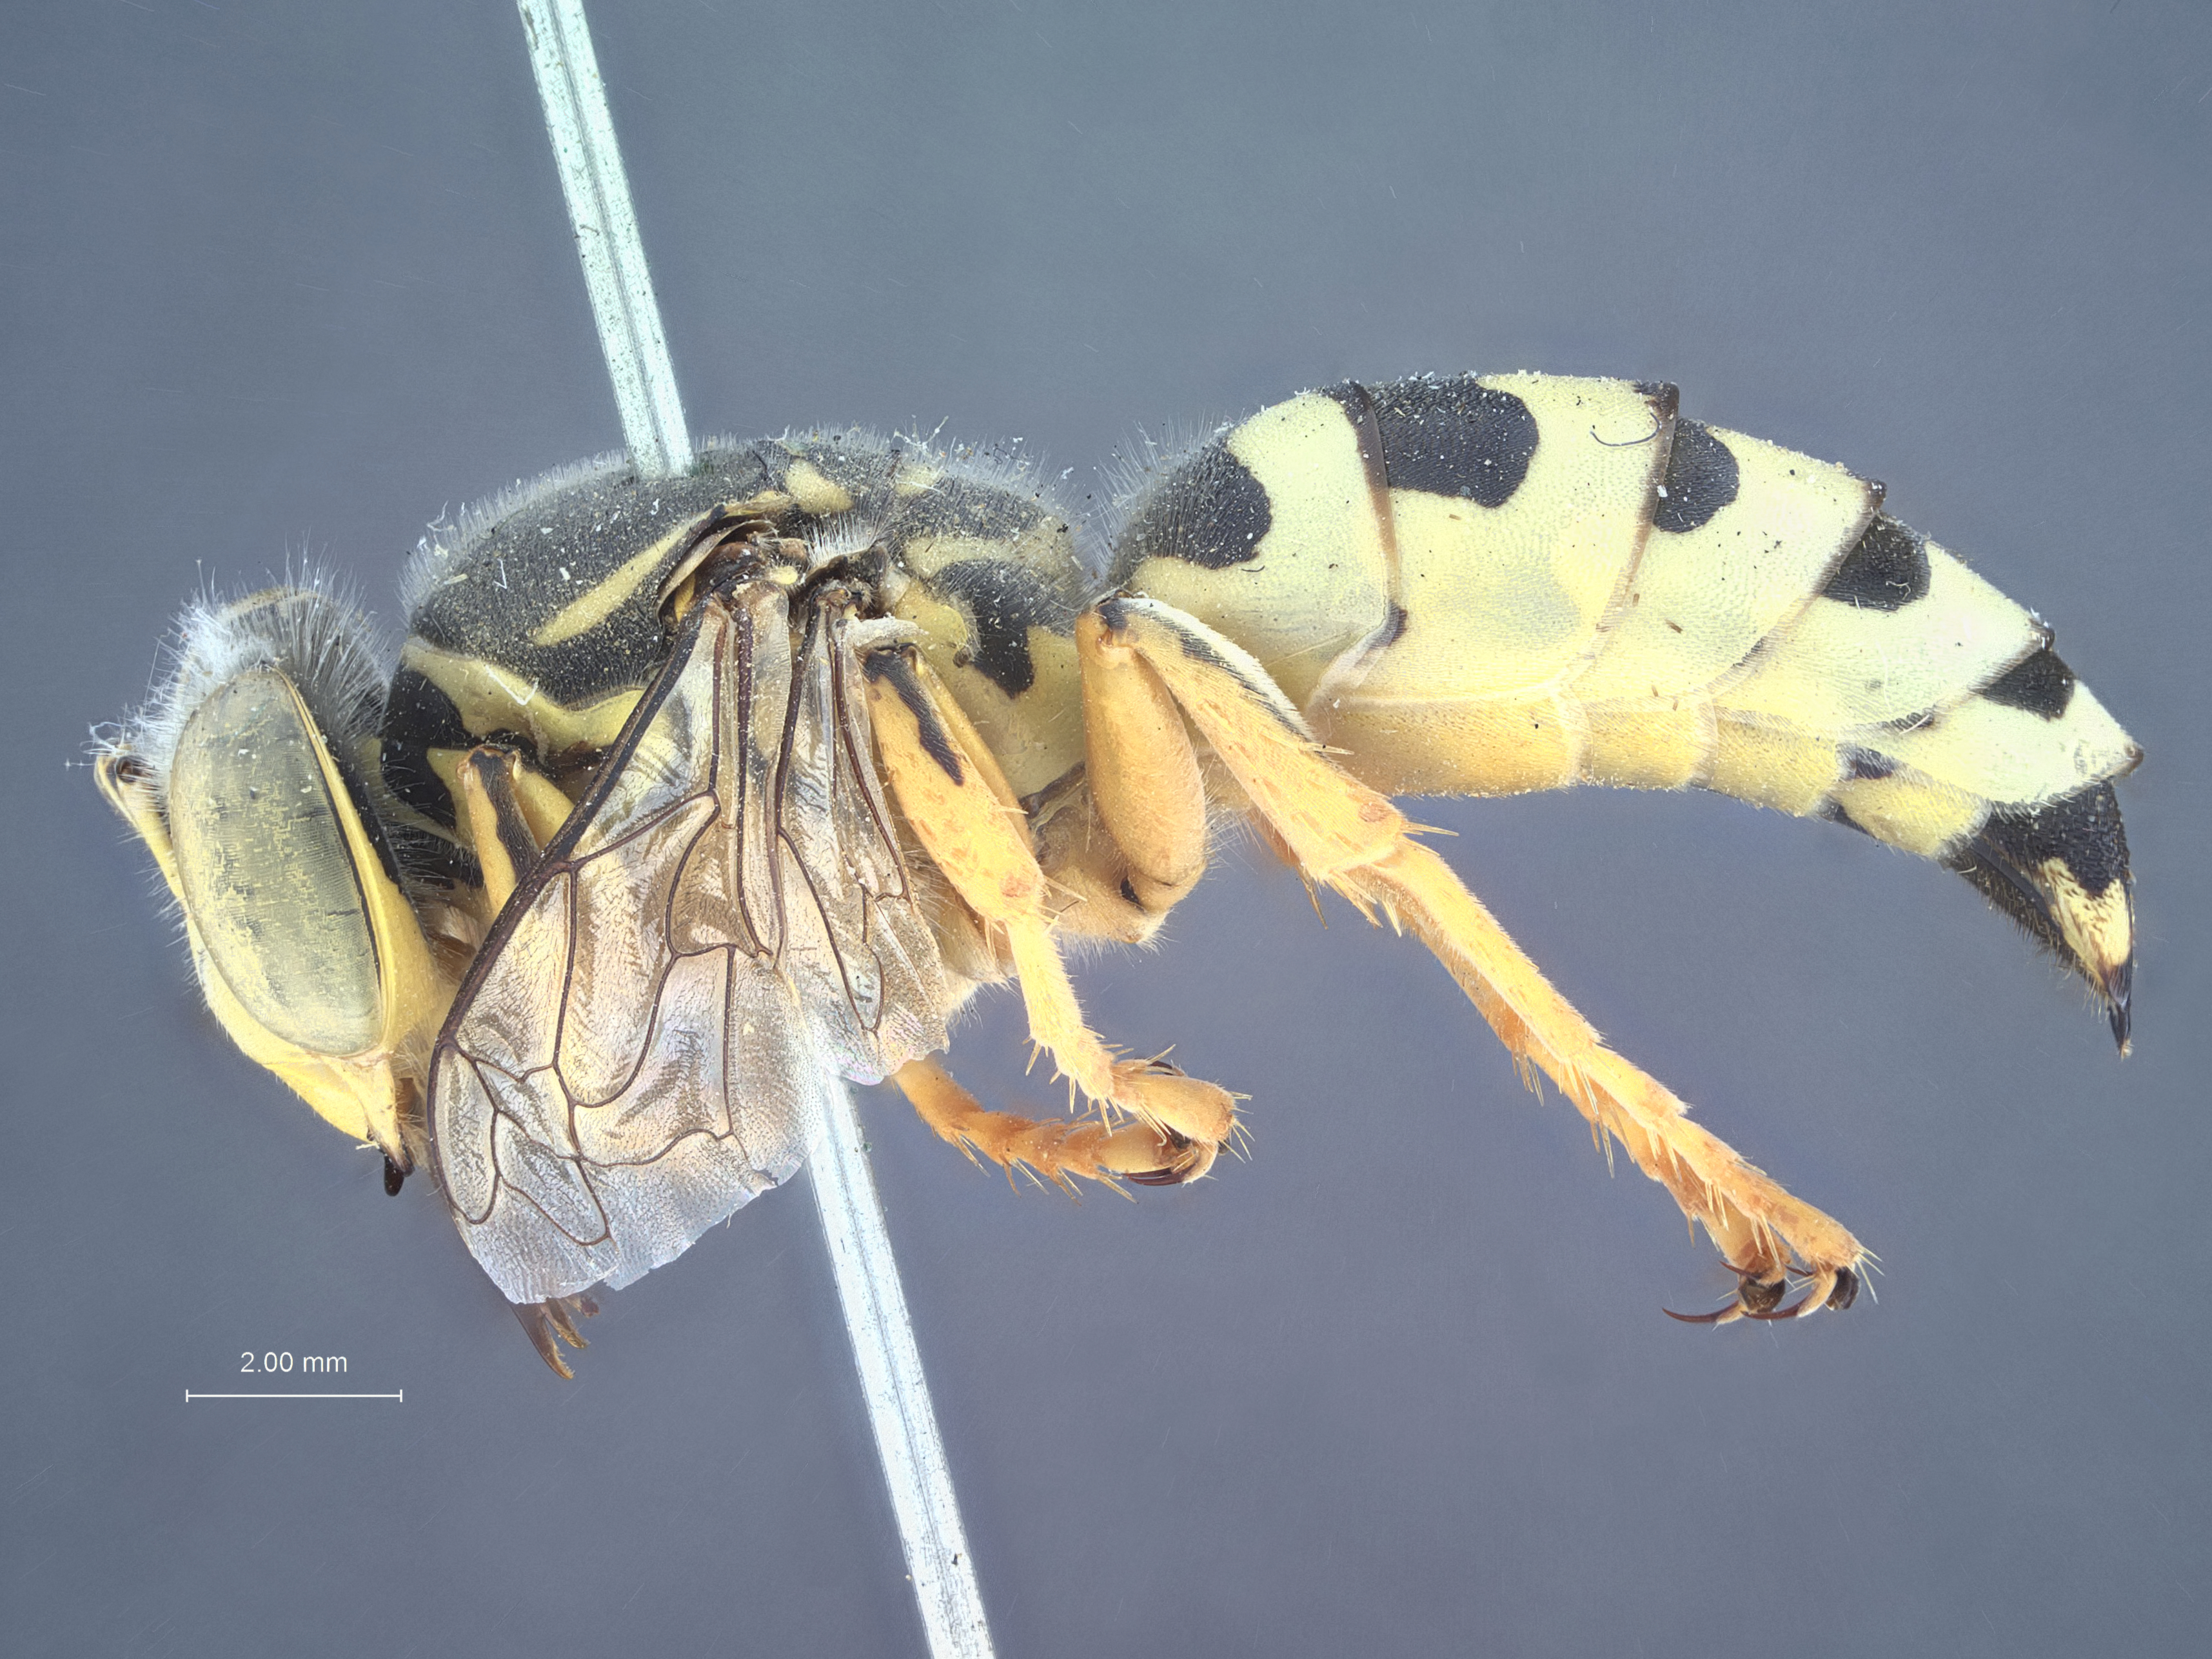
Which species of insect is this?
Stictia infracta
